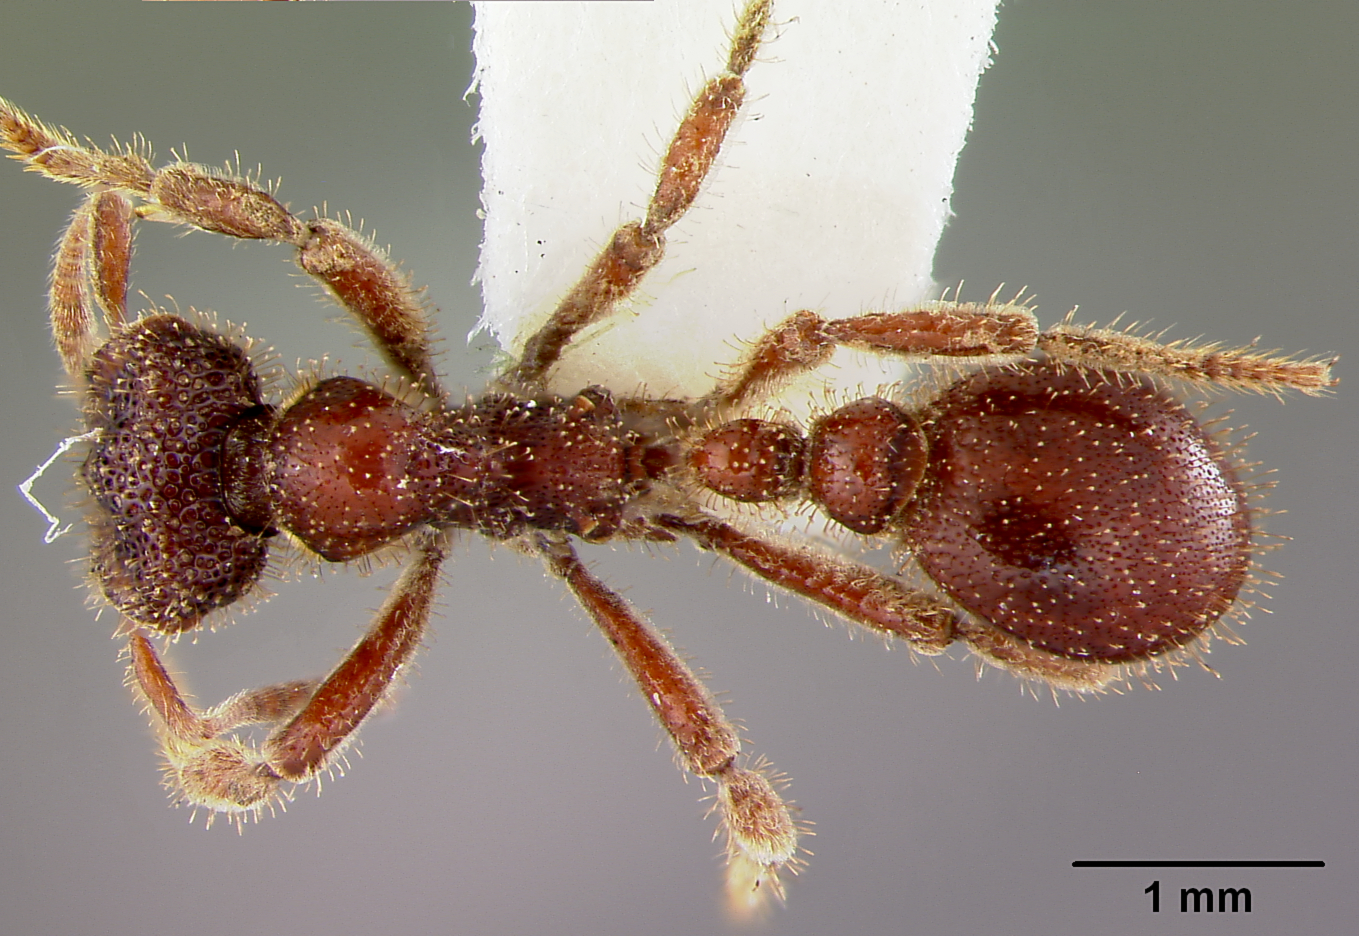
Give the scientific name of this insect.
Stegomyrmex manni
